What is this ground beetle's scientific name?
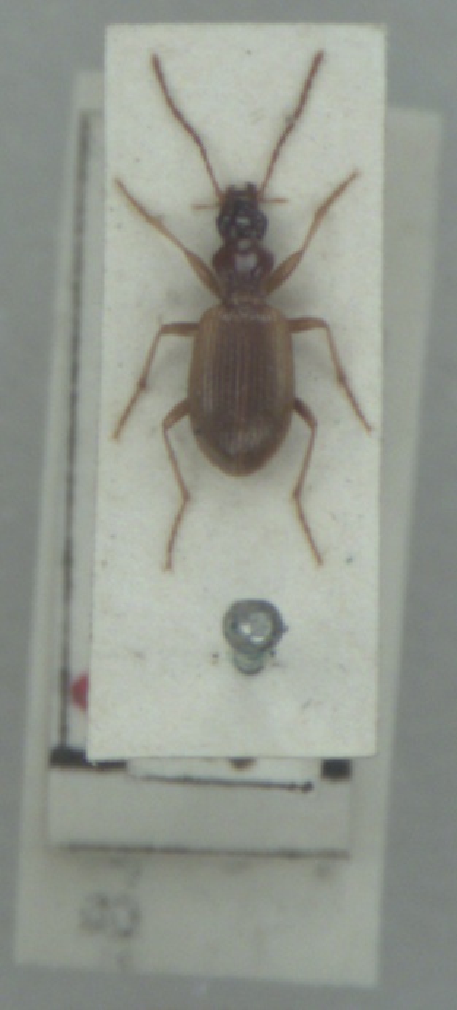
Oxypselaphus obscurus
